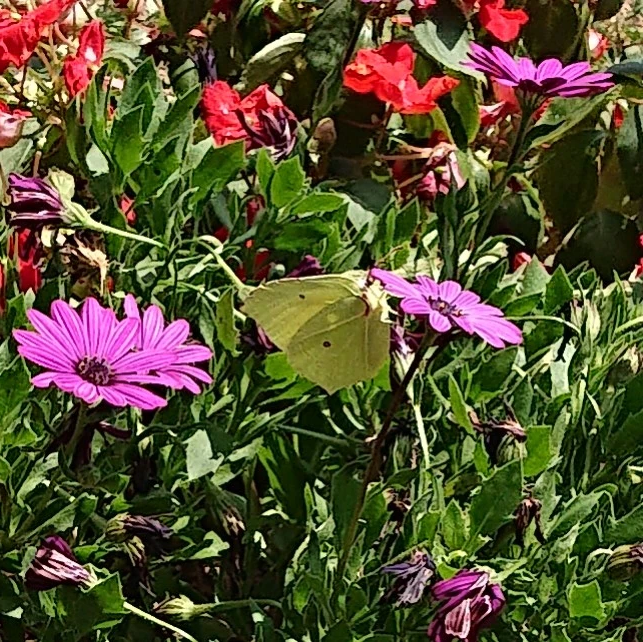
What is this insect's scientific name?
Gonepteryx rhamni
